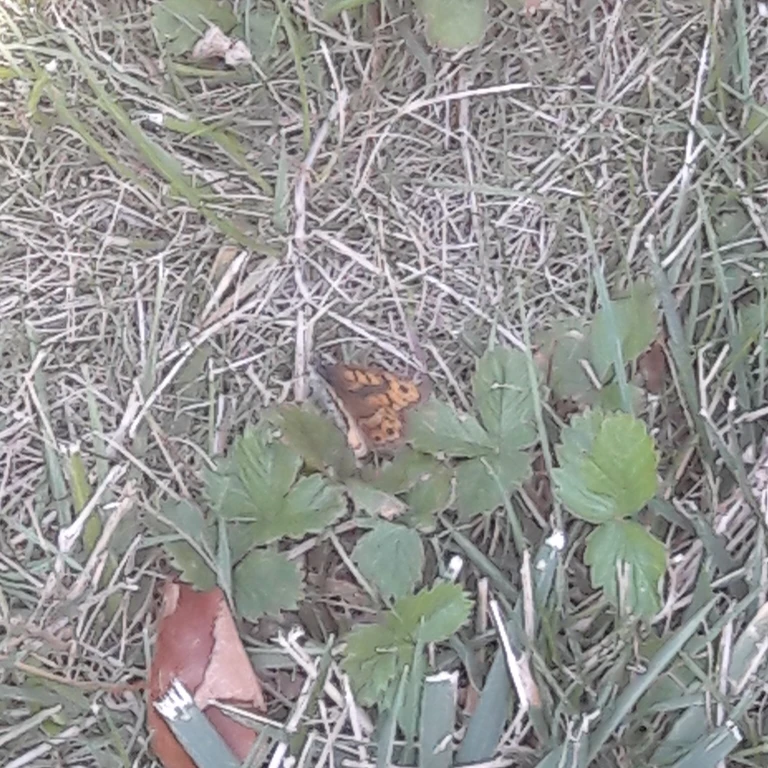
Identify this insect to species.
Lasiommata megera (also Pararge megera)
